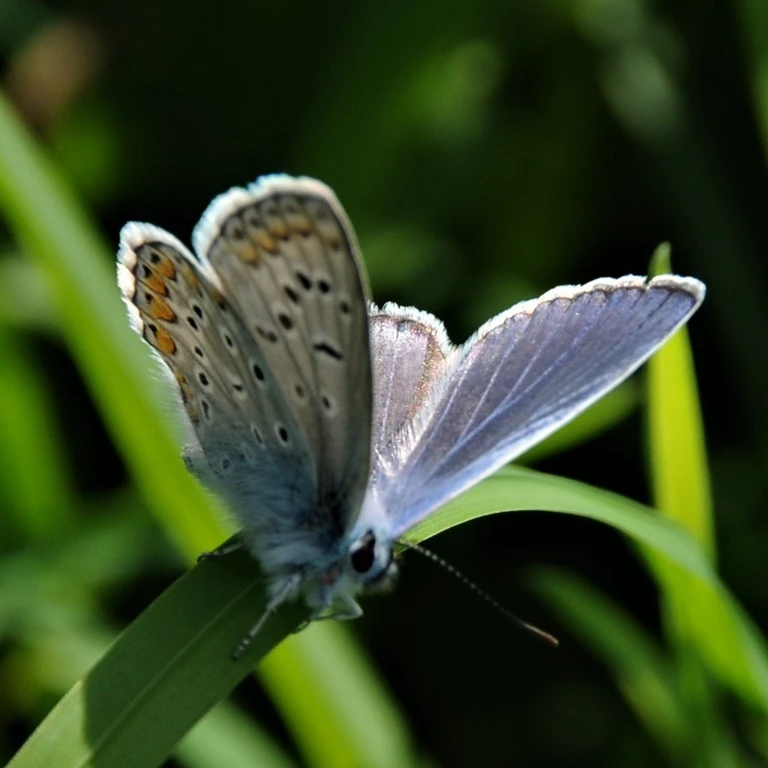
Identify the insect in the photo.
Polyommatus icarus
